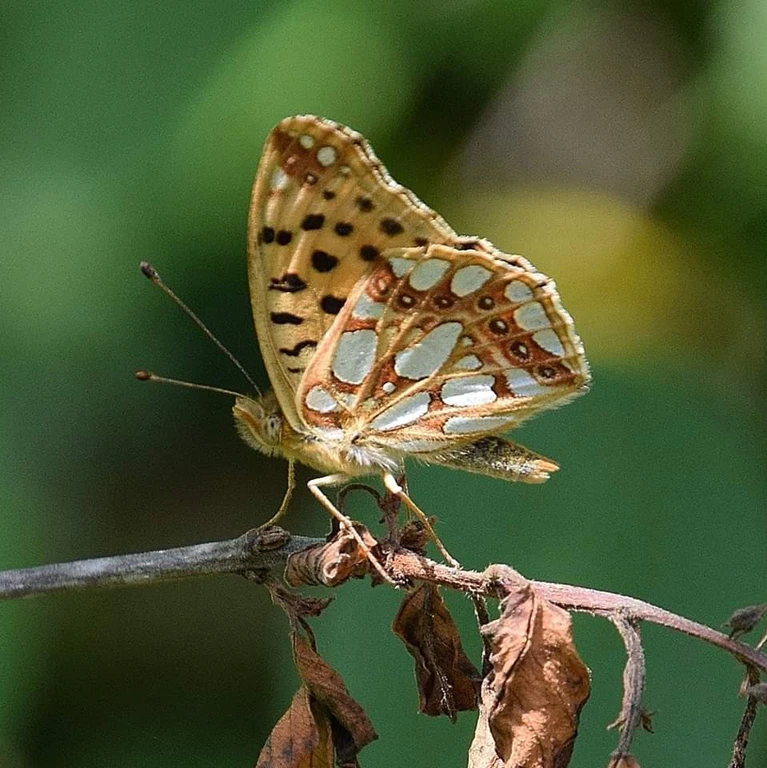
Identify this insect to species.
Issoria lathonia
